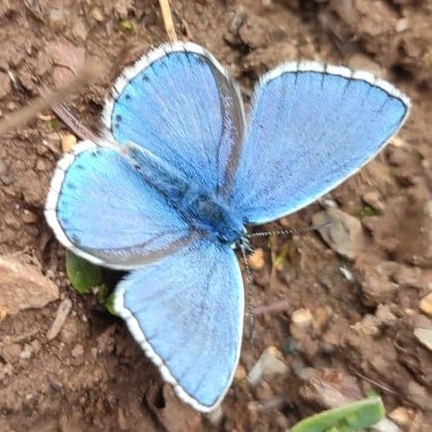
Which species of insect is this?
Lysandra bellargus
